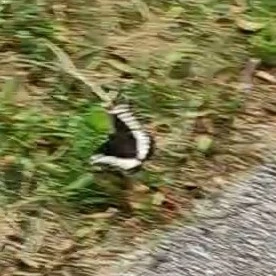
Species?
Brintesia circe
